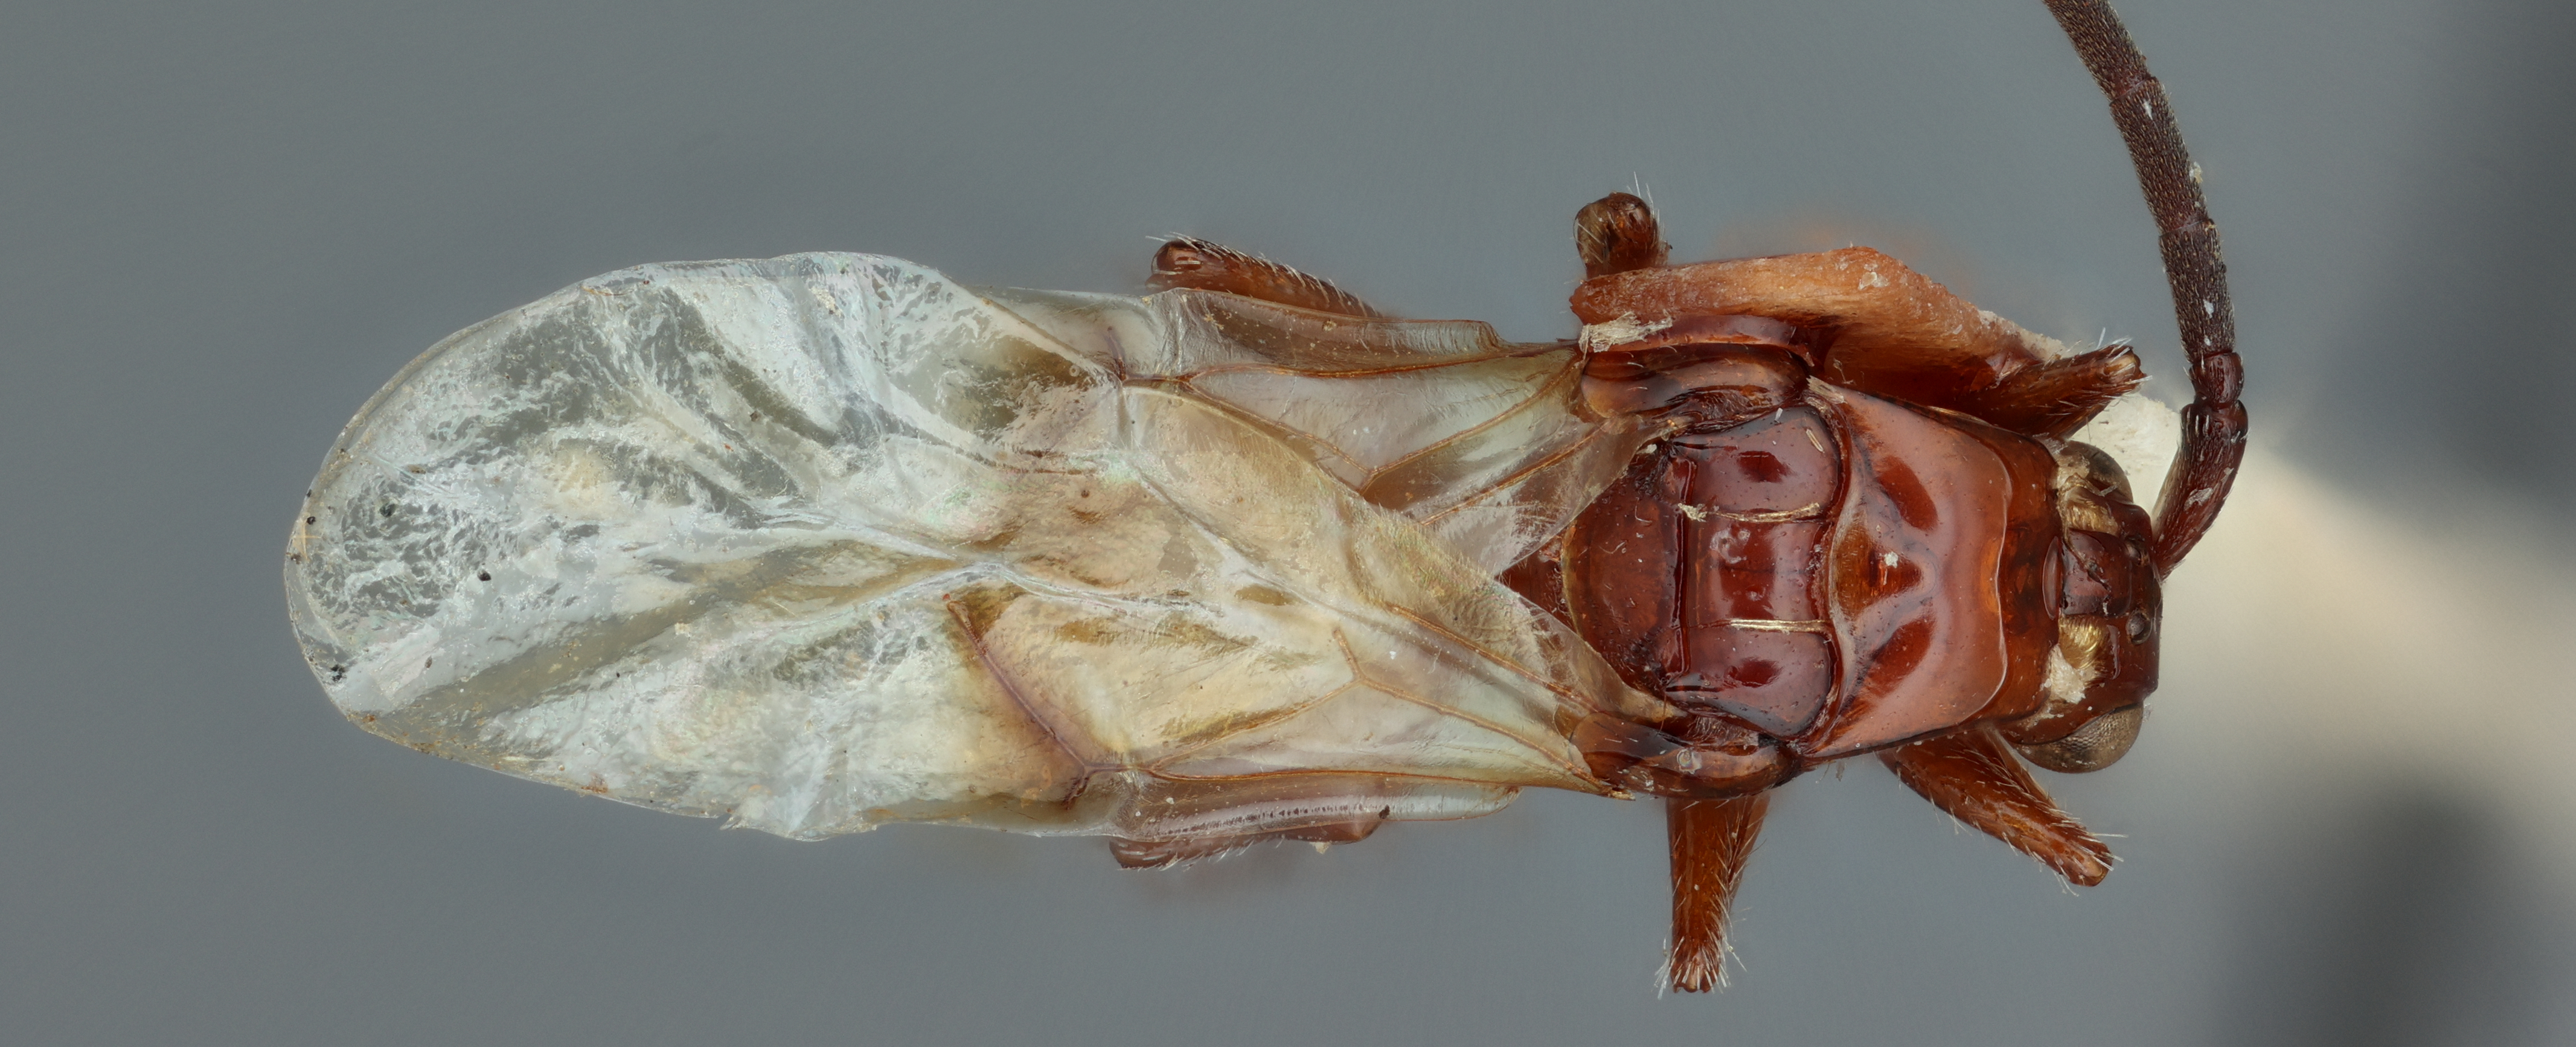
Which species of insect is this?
Loboscelidea nigricornis
